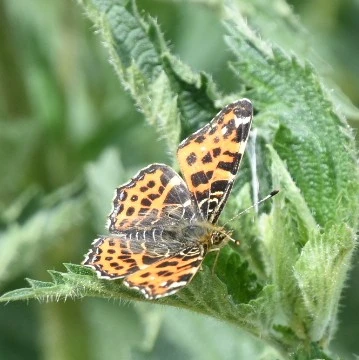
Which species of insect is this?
Araschnia levana
